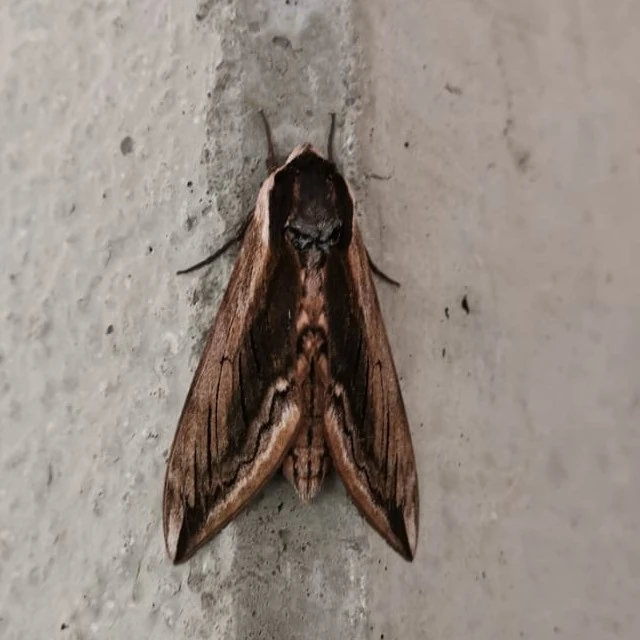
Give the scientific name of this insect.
Sphinx ligustri
